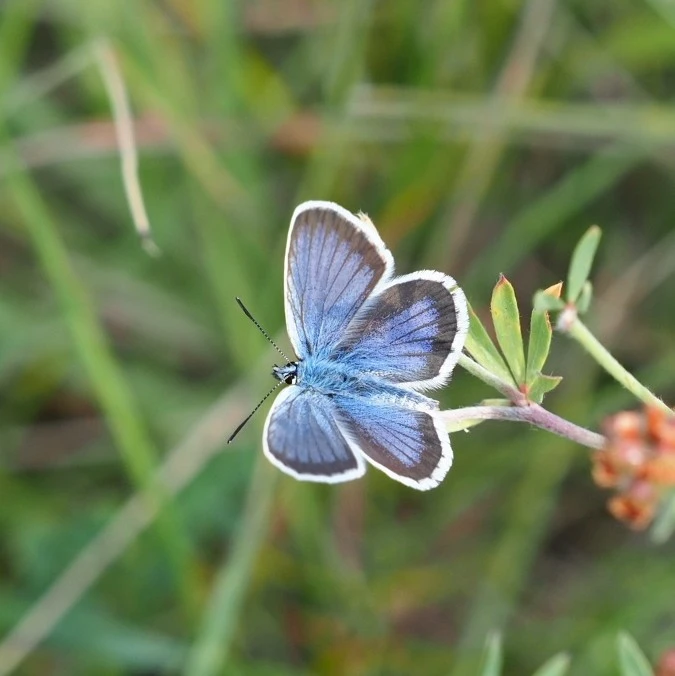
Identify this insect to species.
Plebejus argus
